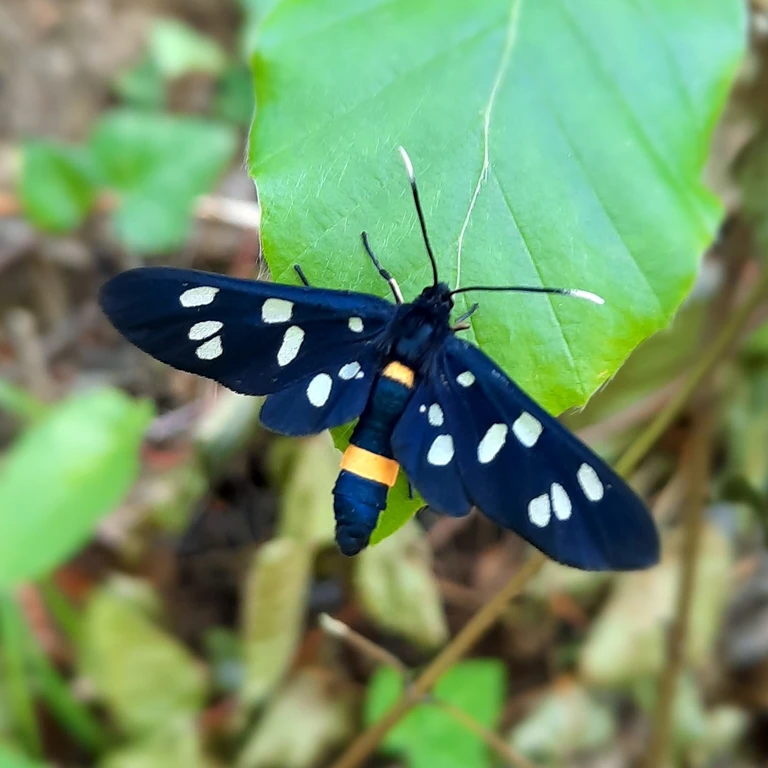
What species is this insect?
Amata phegea
